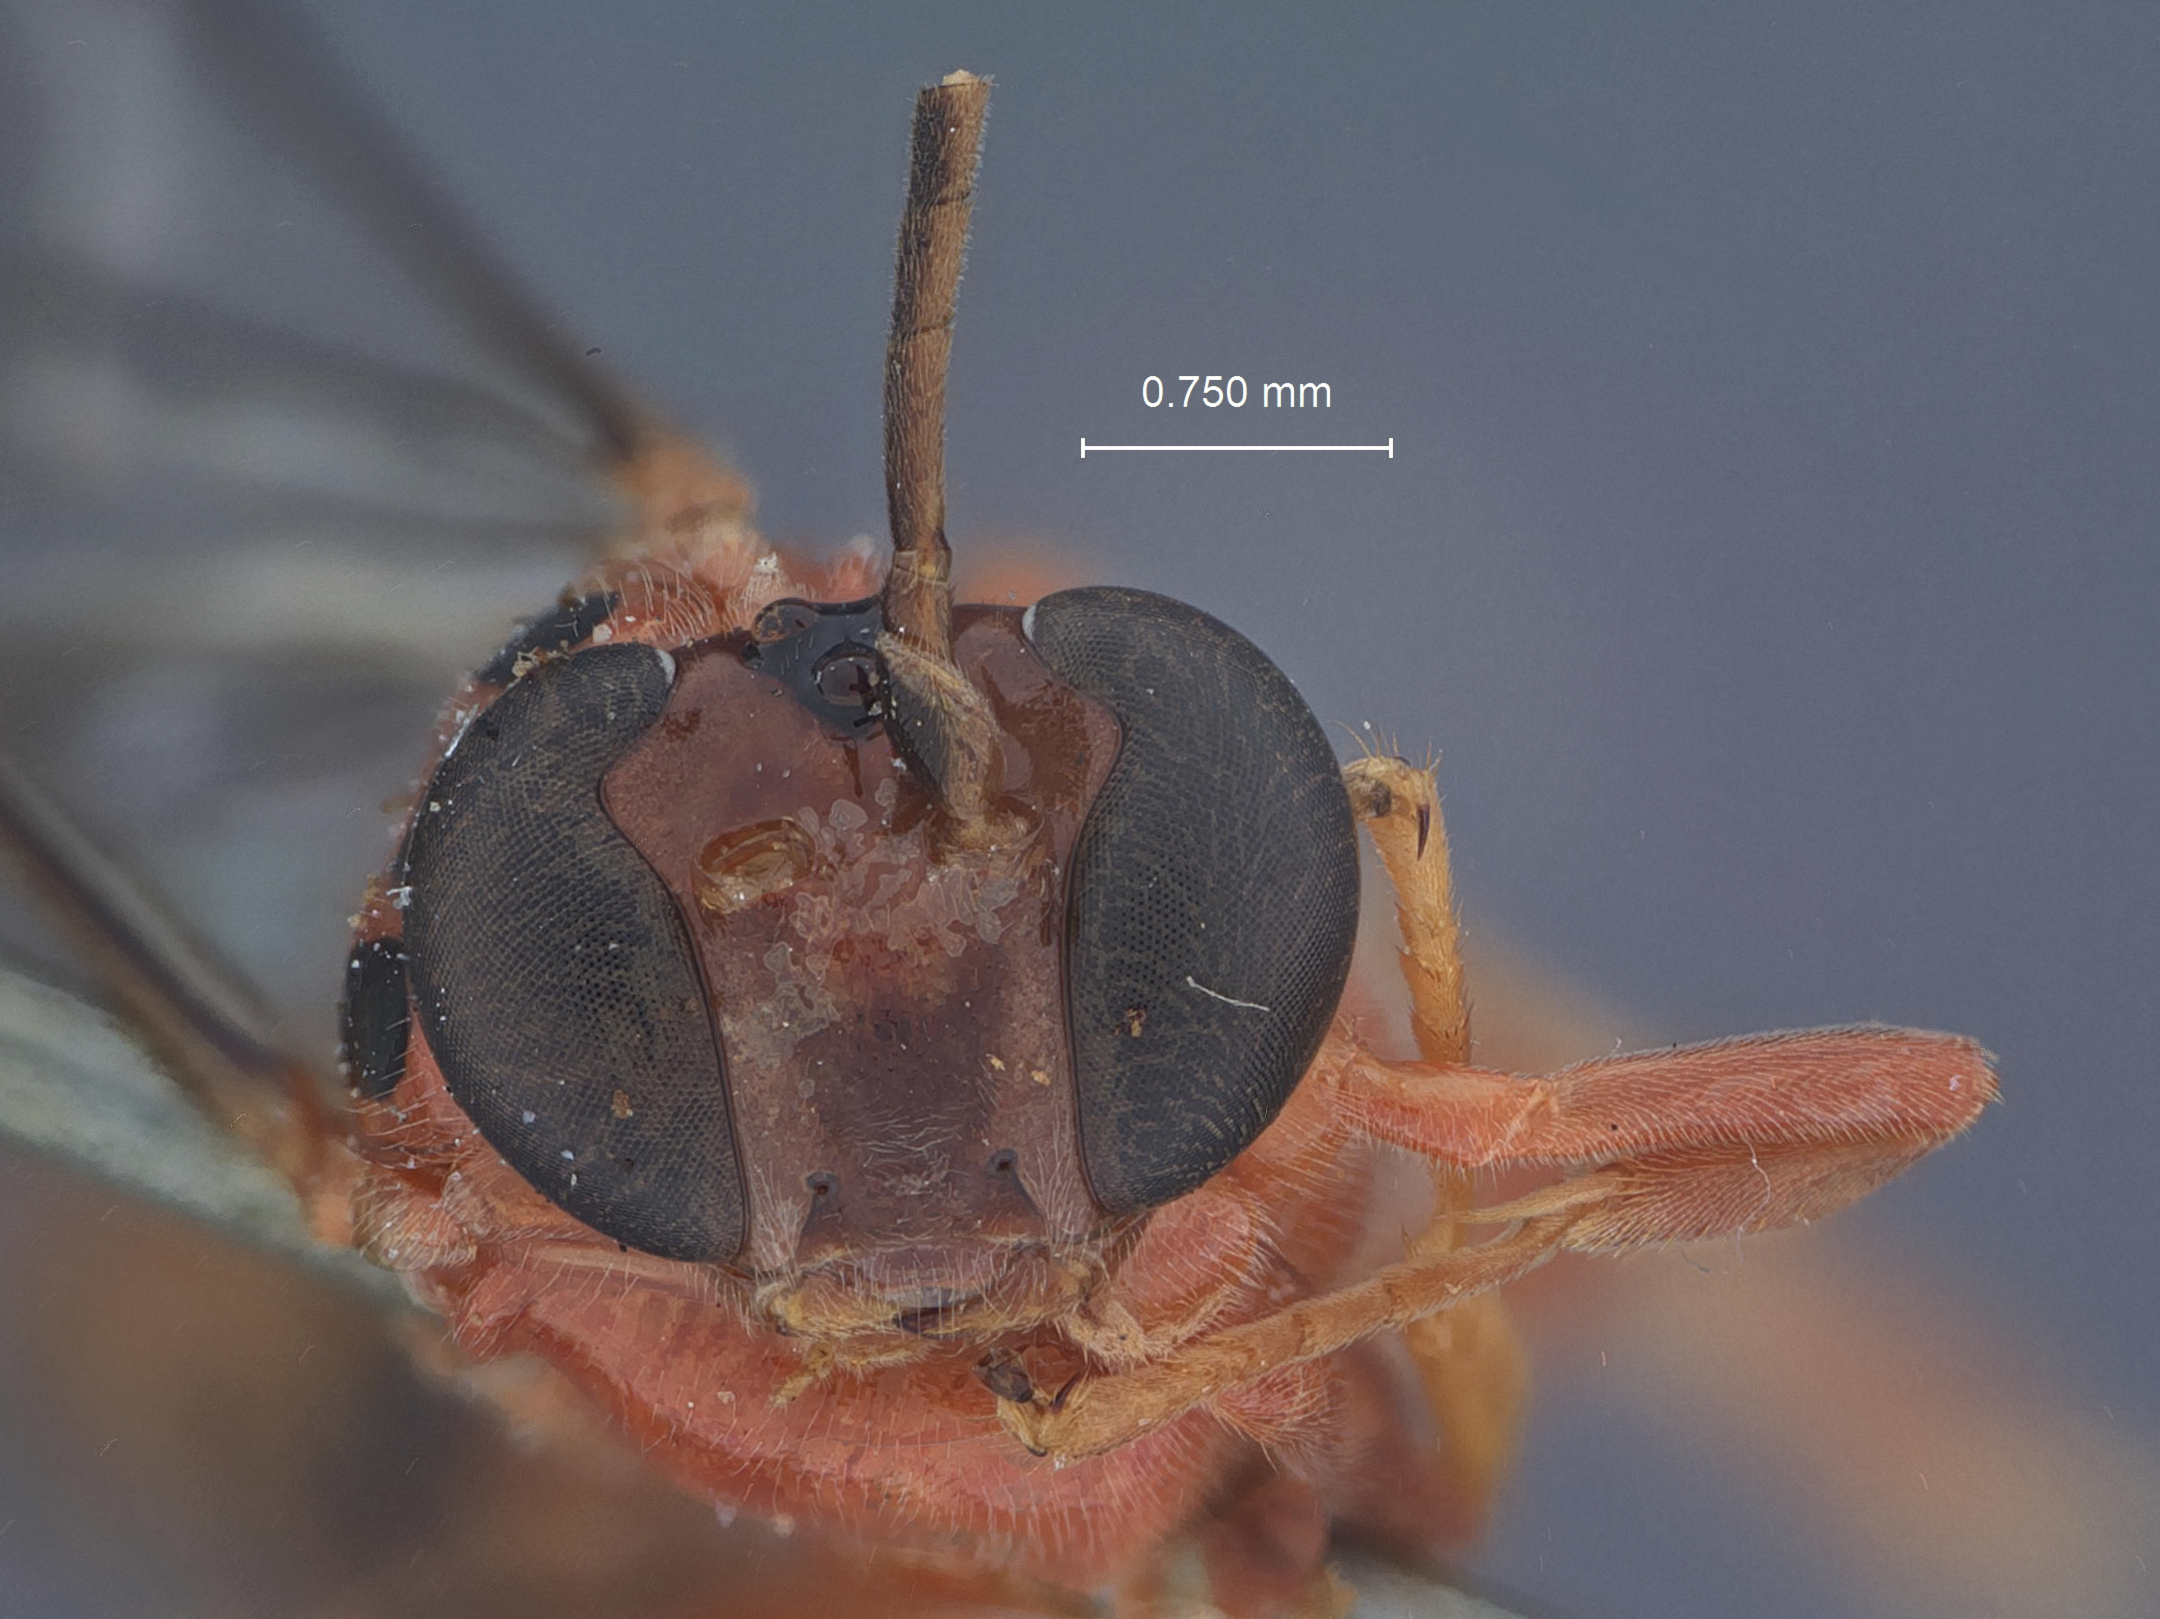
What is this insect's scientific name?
Xanthopimpla laticeps
